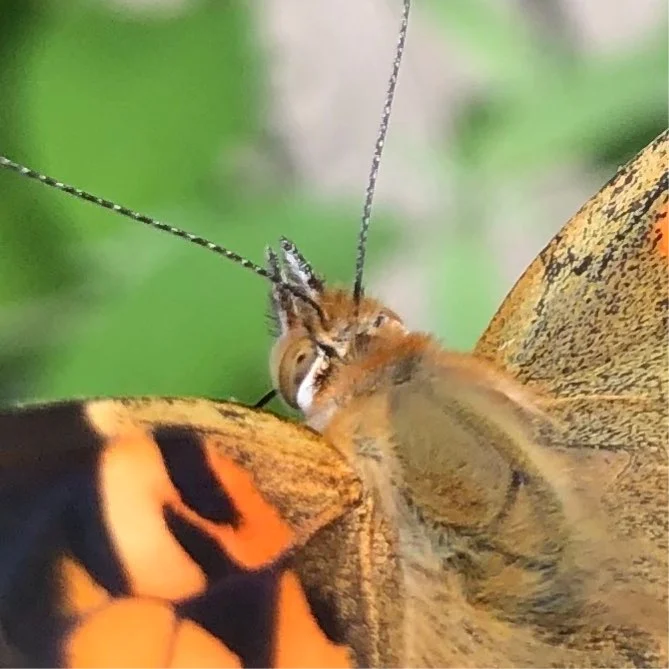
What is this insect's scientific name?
Vanessa cardui
